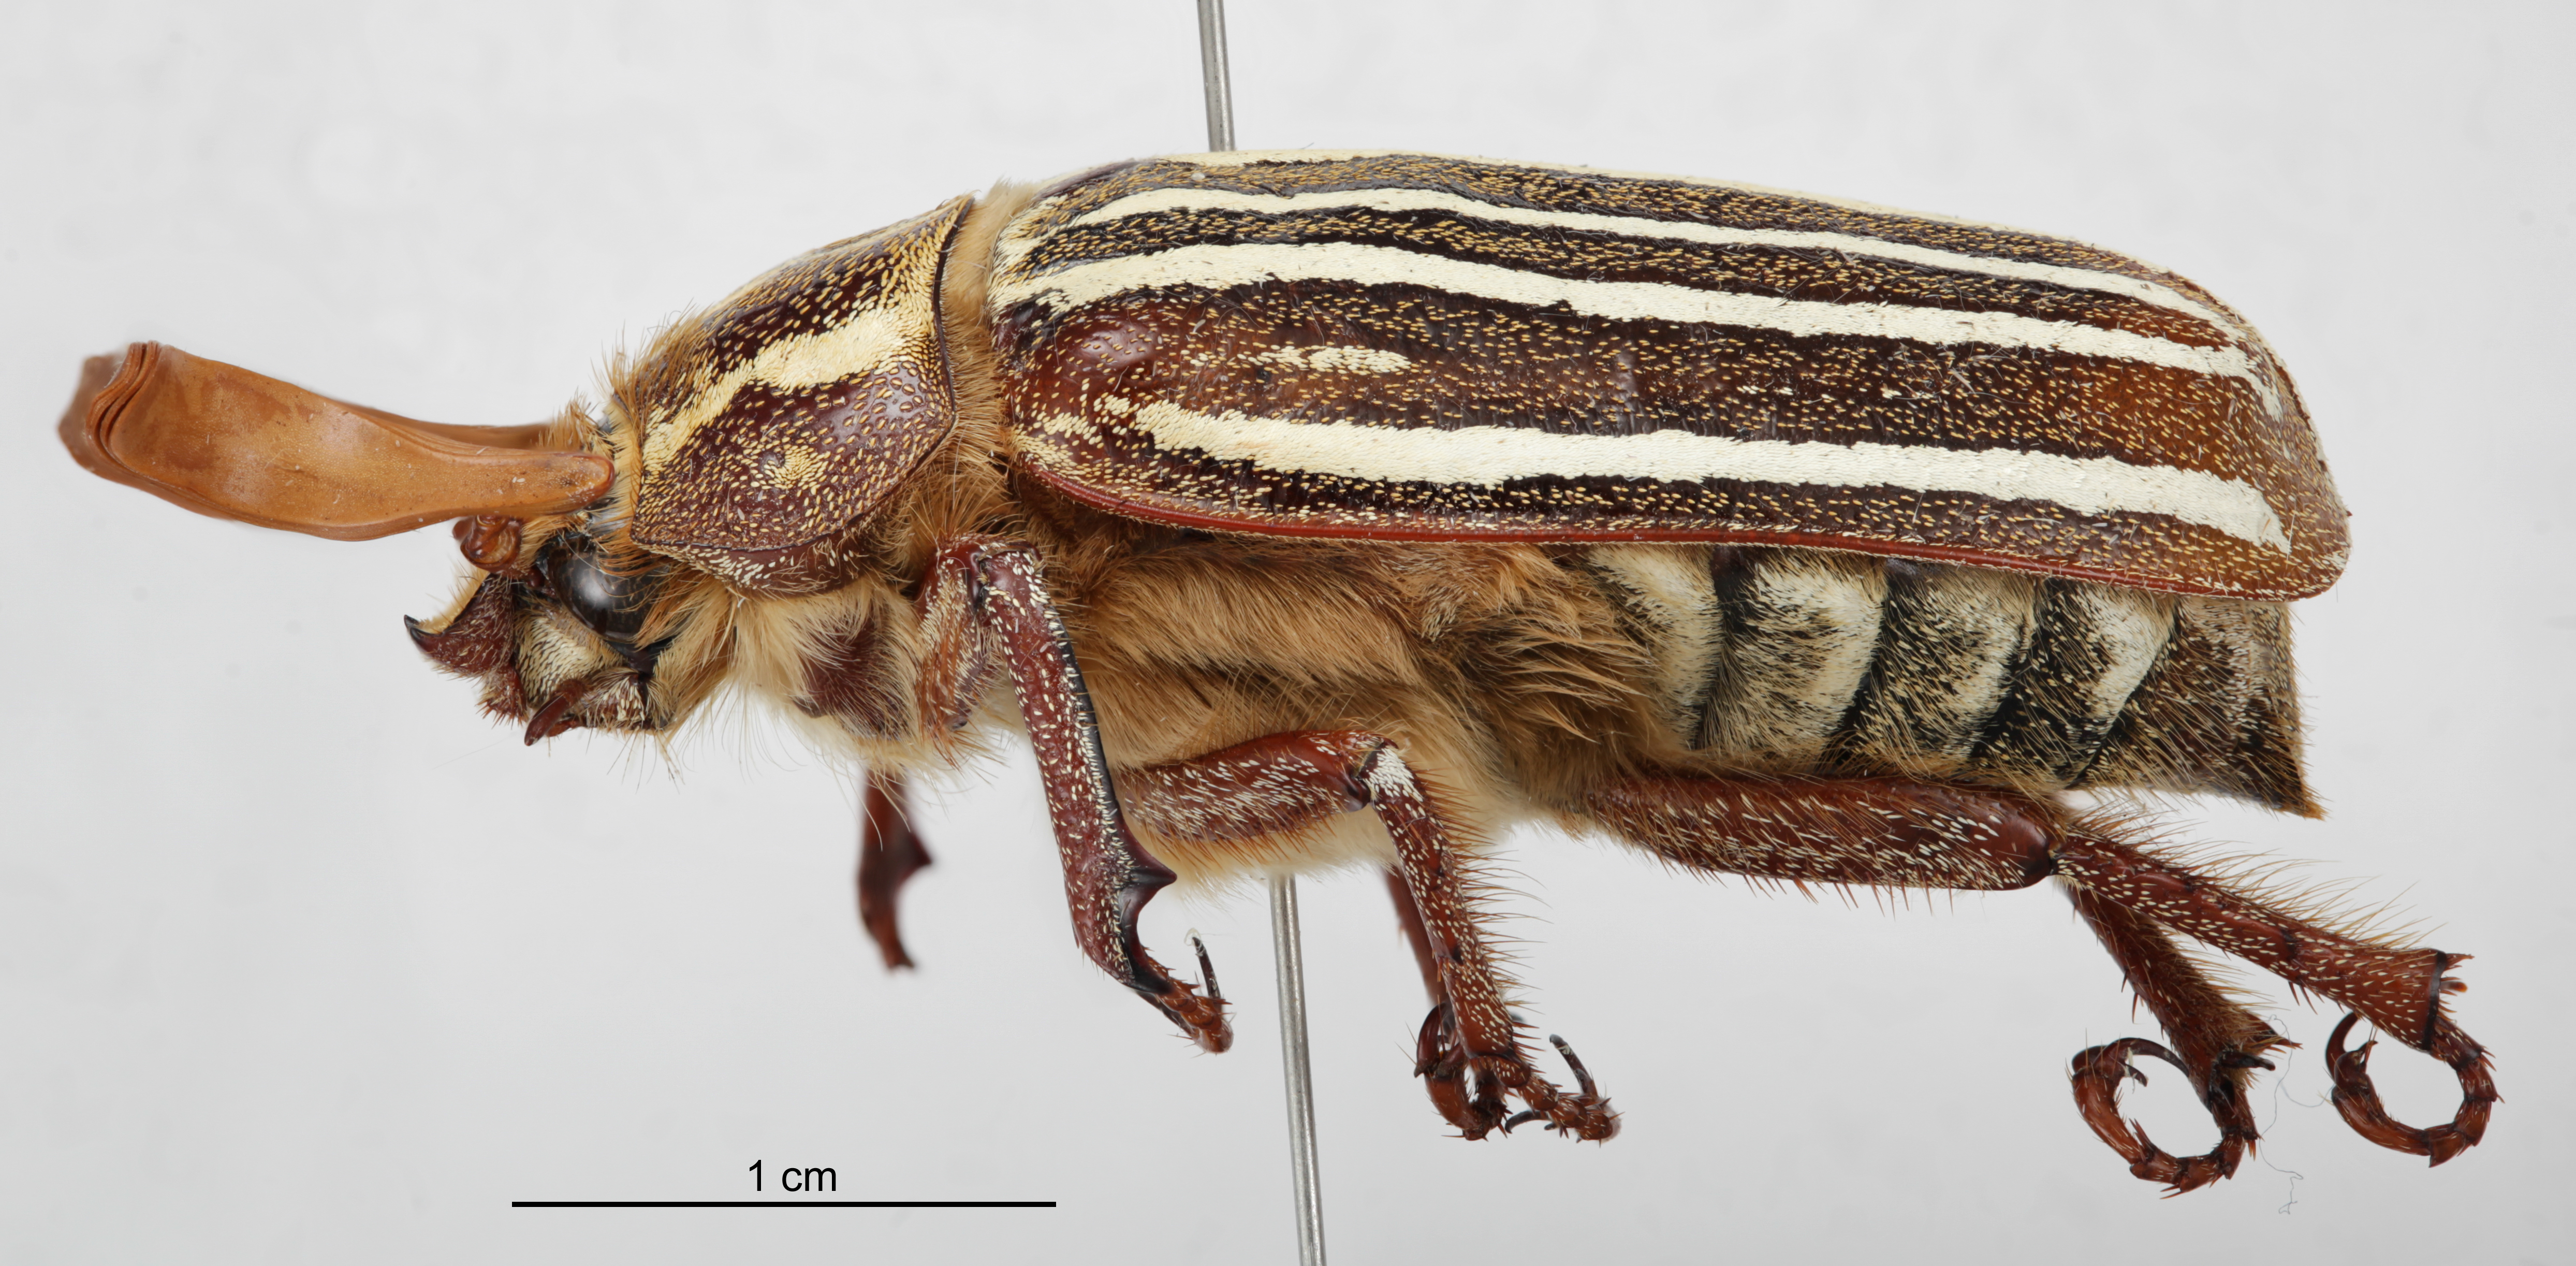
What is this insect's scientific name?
Polyphylla decemlineata
